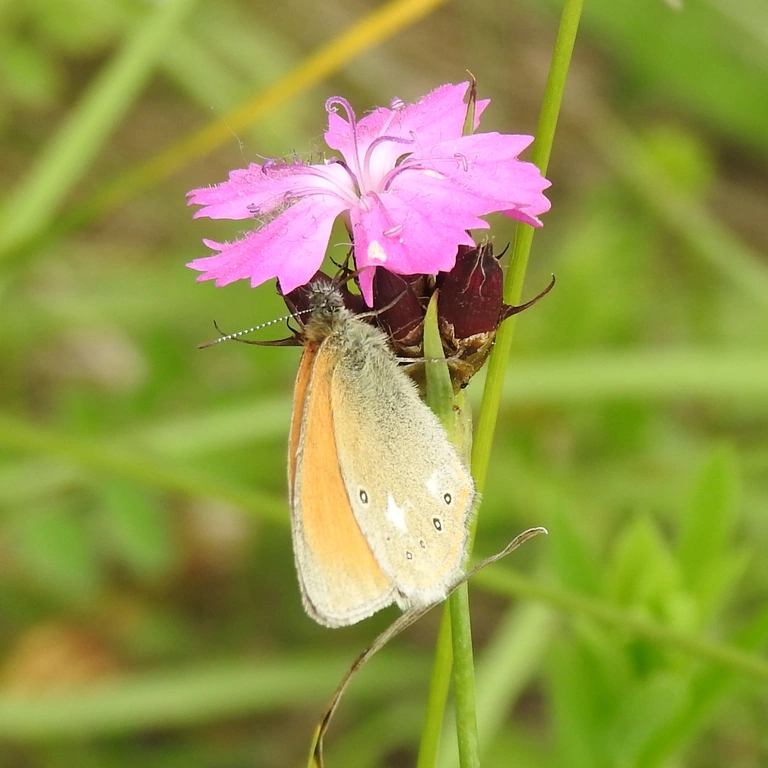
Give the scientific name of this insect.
Coenonympha glycerion (also Coenonympha iphis)
